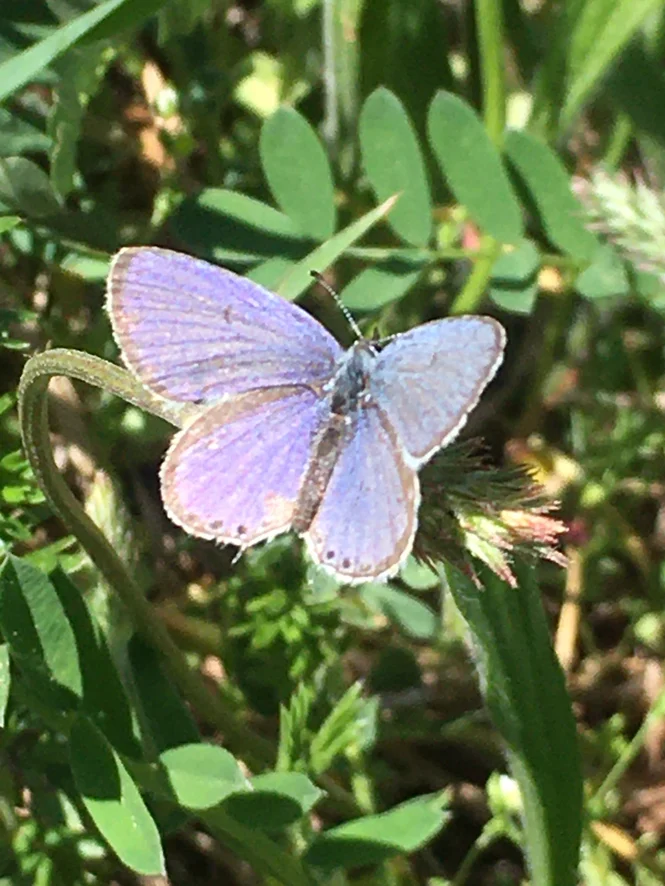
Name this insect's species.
Cupido argiades (also Elkalyce argiades)
